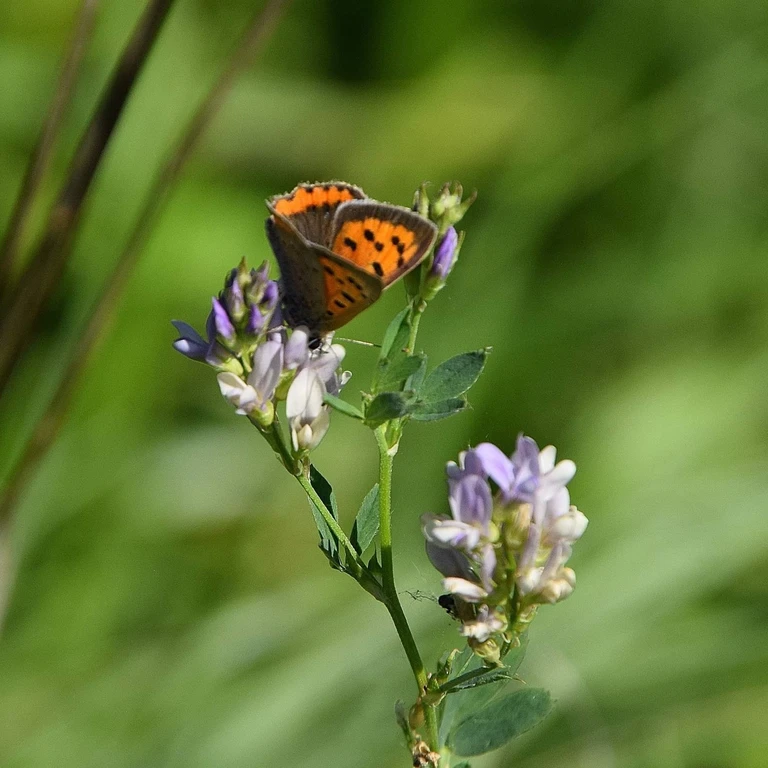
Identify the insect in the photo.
Lycaena phlaeas
